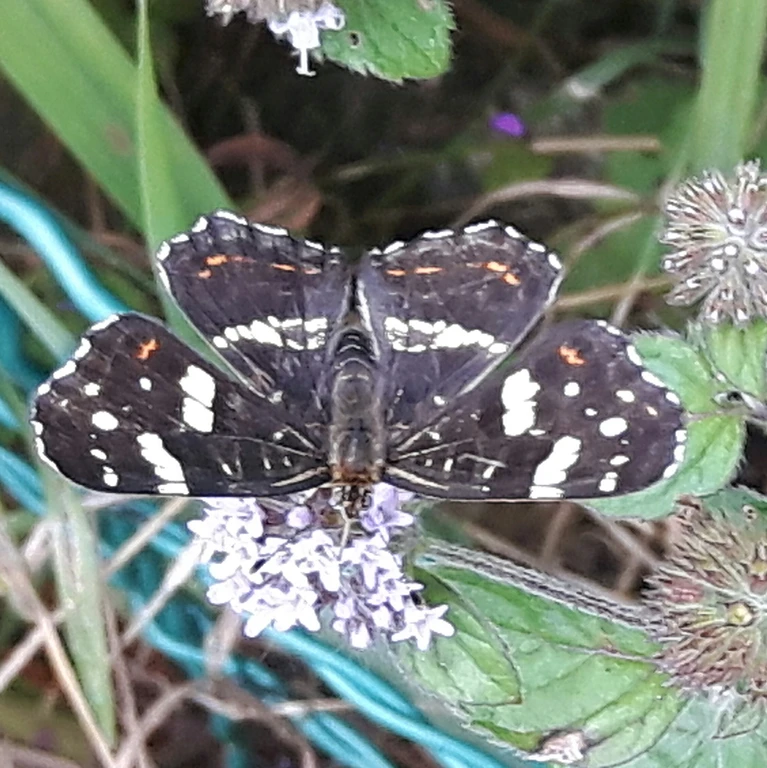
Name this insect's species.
Araschnia levana
